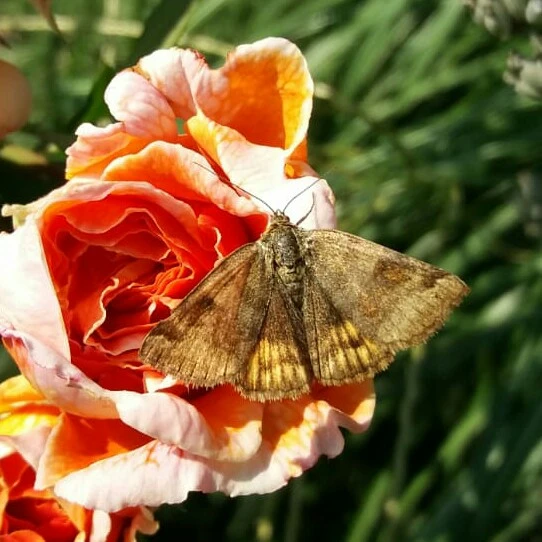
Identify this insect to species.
Euclidia glyphica
